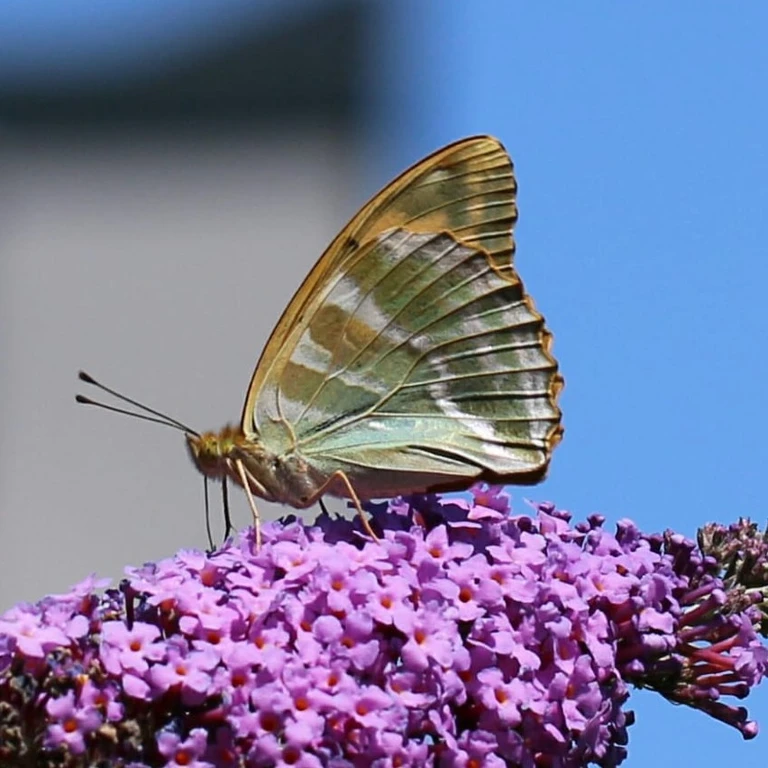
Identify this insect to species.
Argynnis paphia
